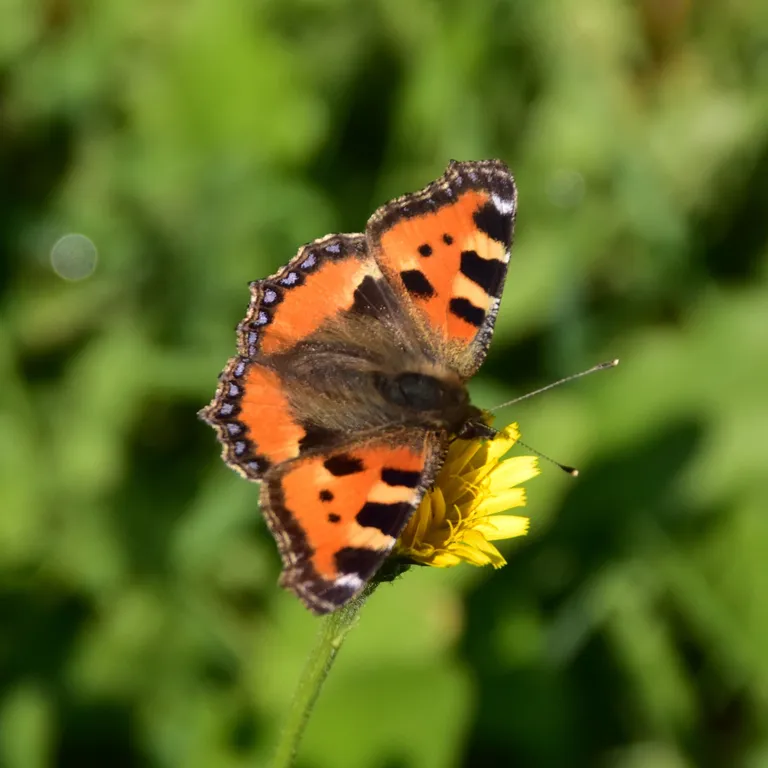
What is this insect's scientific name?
Aglais urticae
